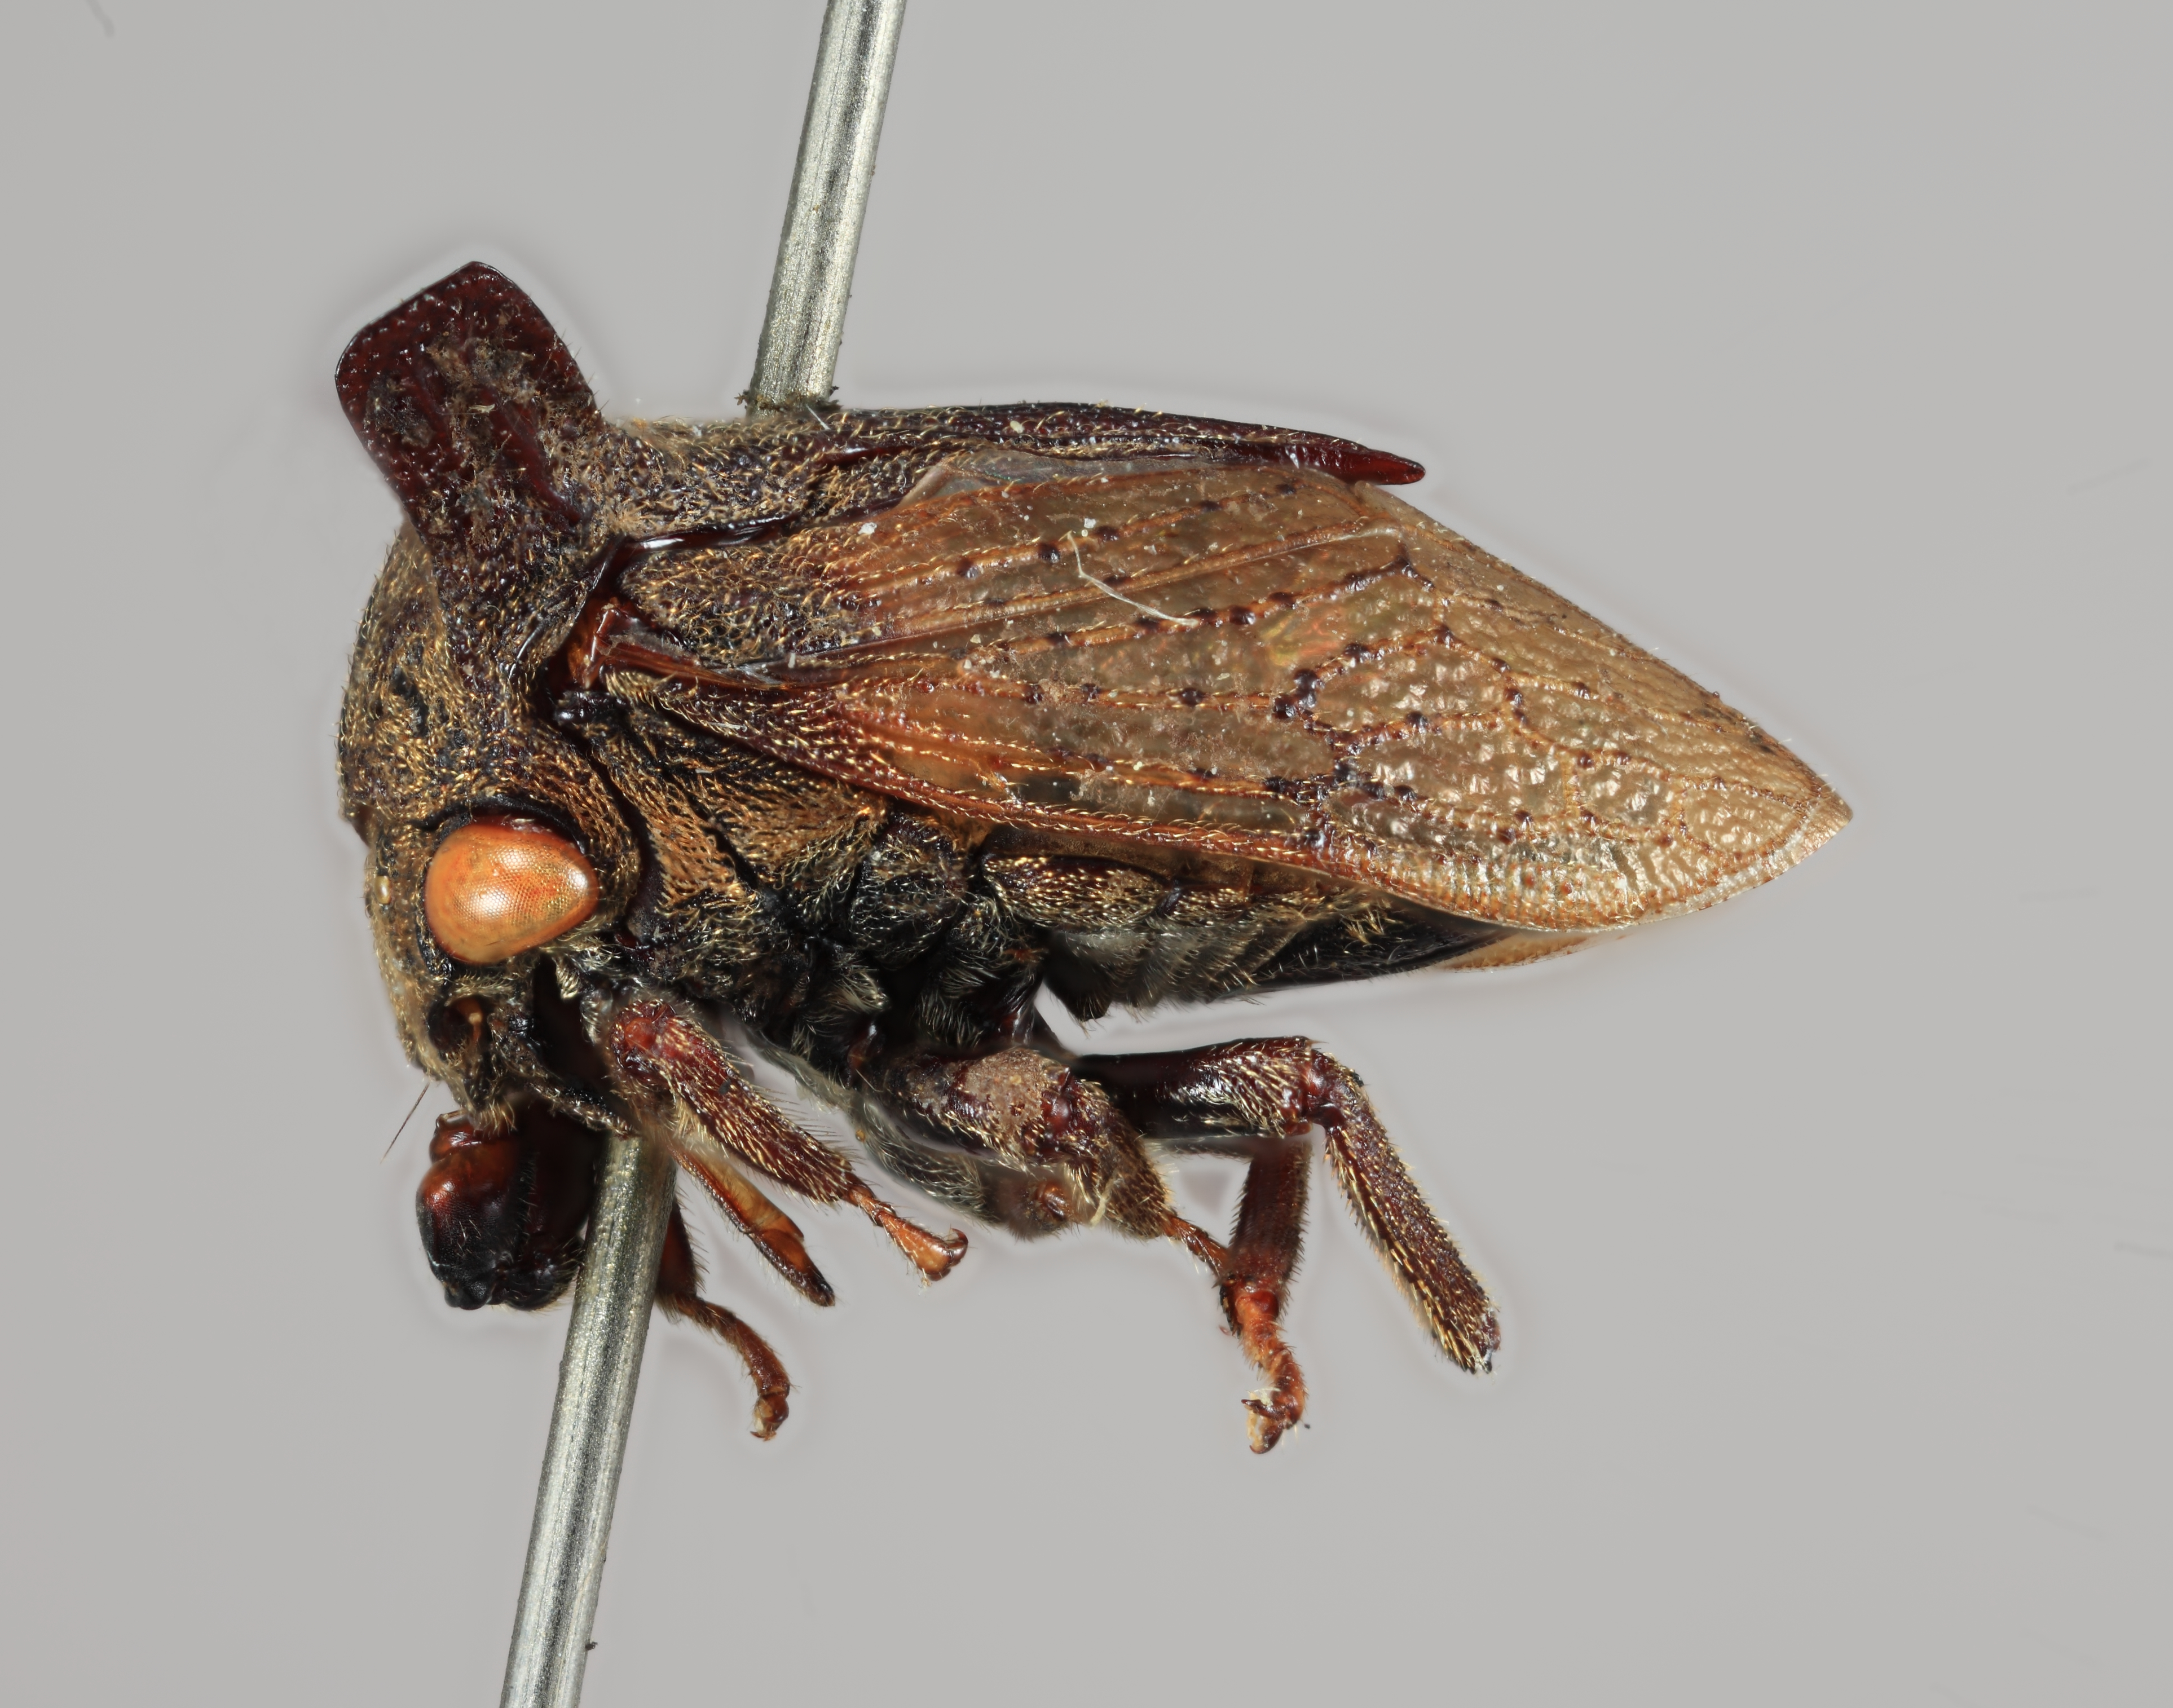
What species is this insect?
Tricentrus truncaticornis
